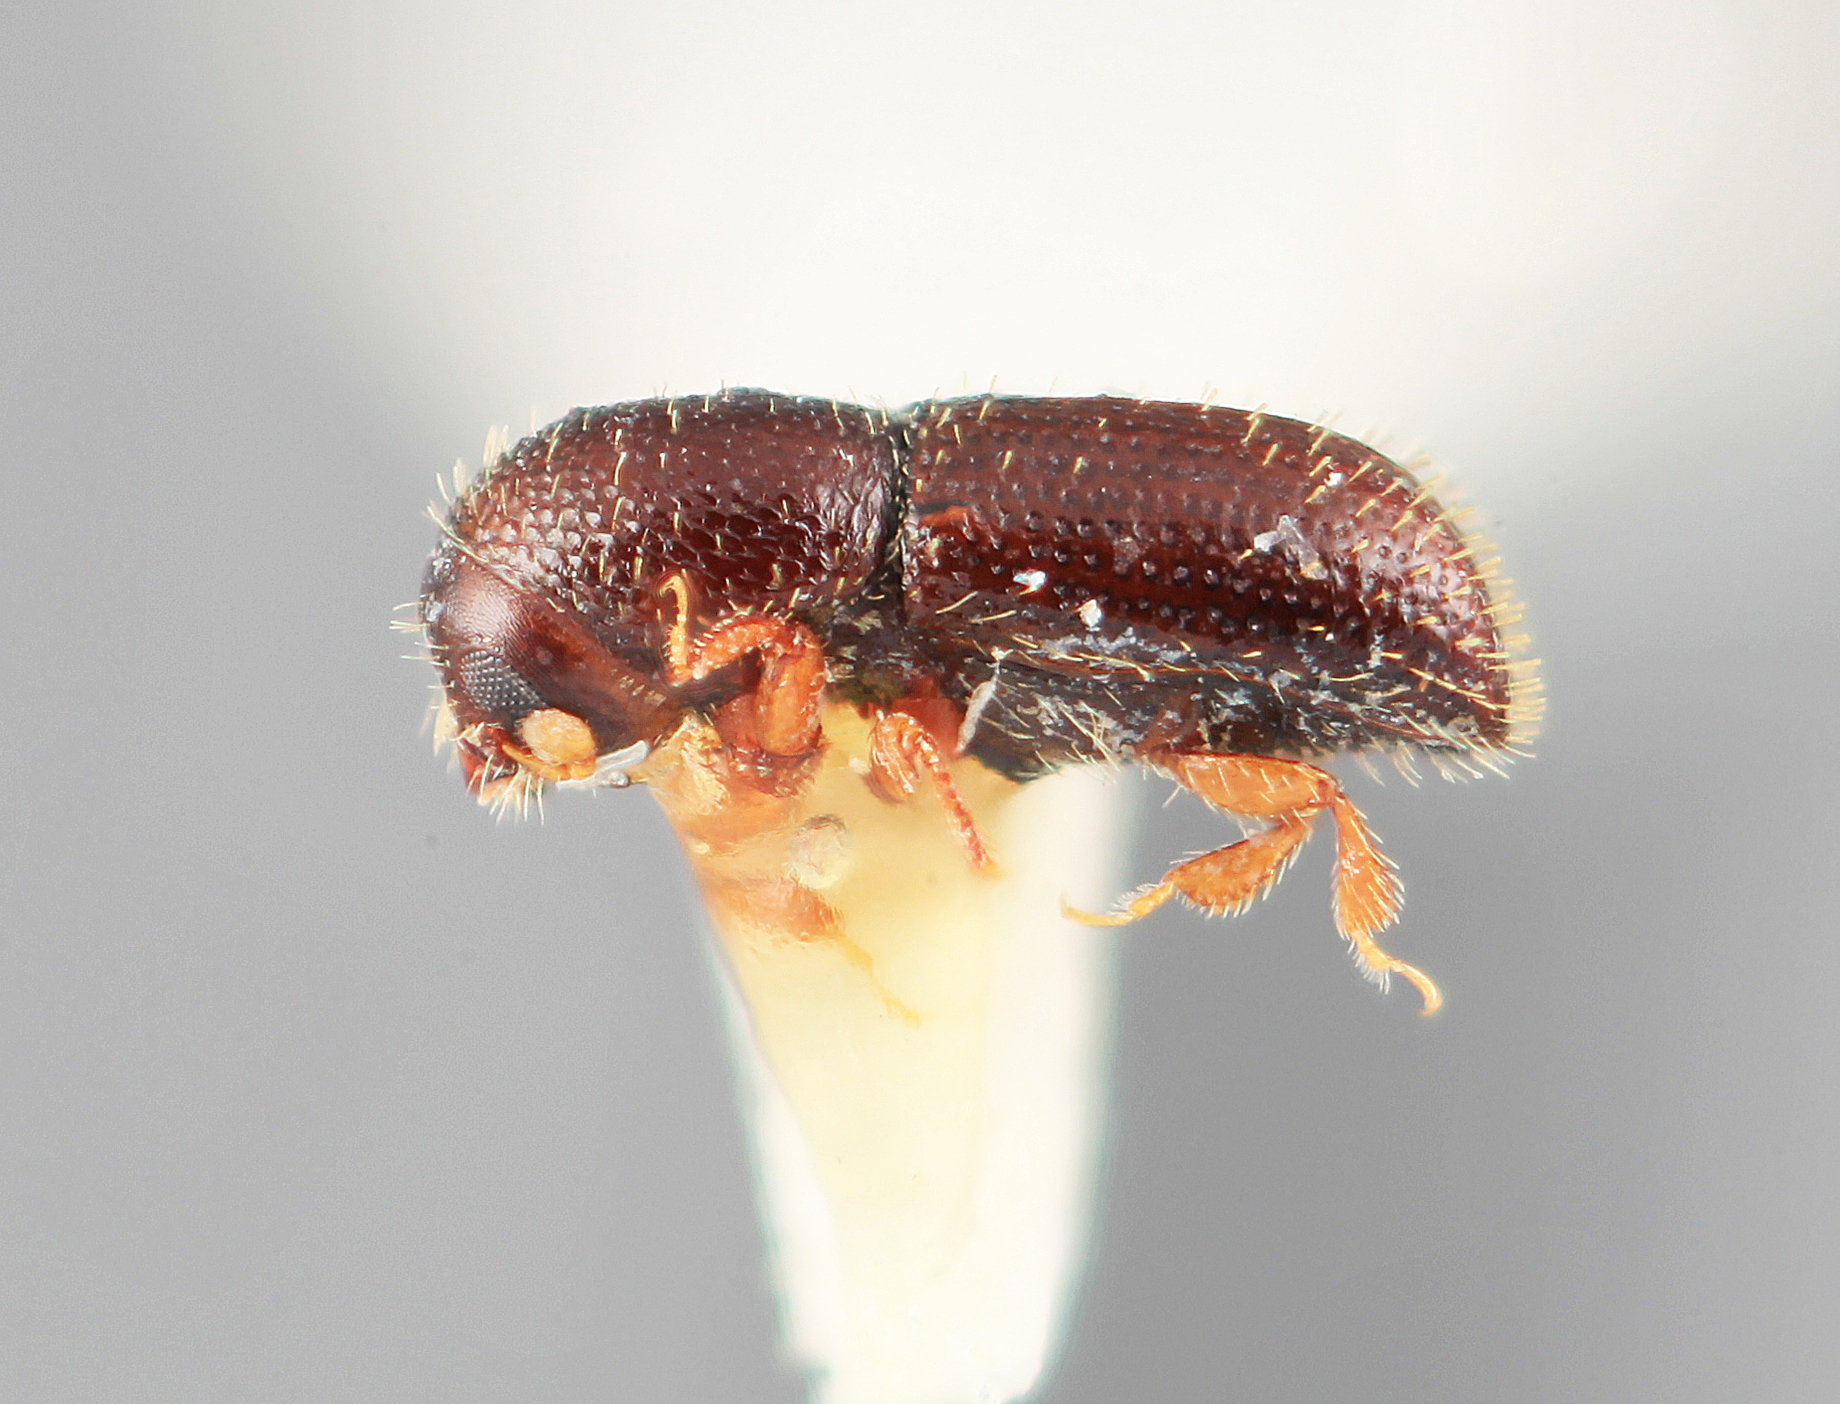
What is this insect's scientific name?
Dendrocranulus vinealis
